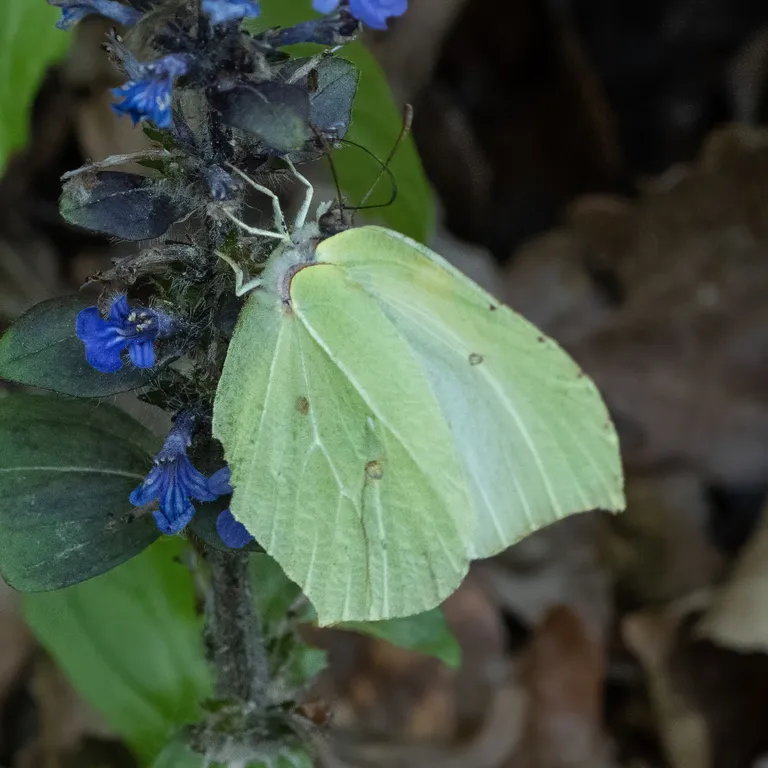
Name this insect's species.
Gonepteryx rhamni
